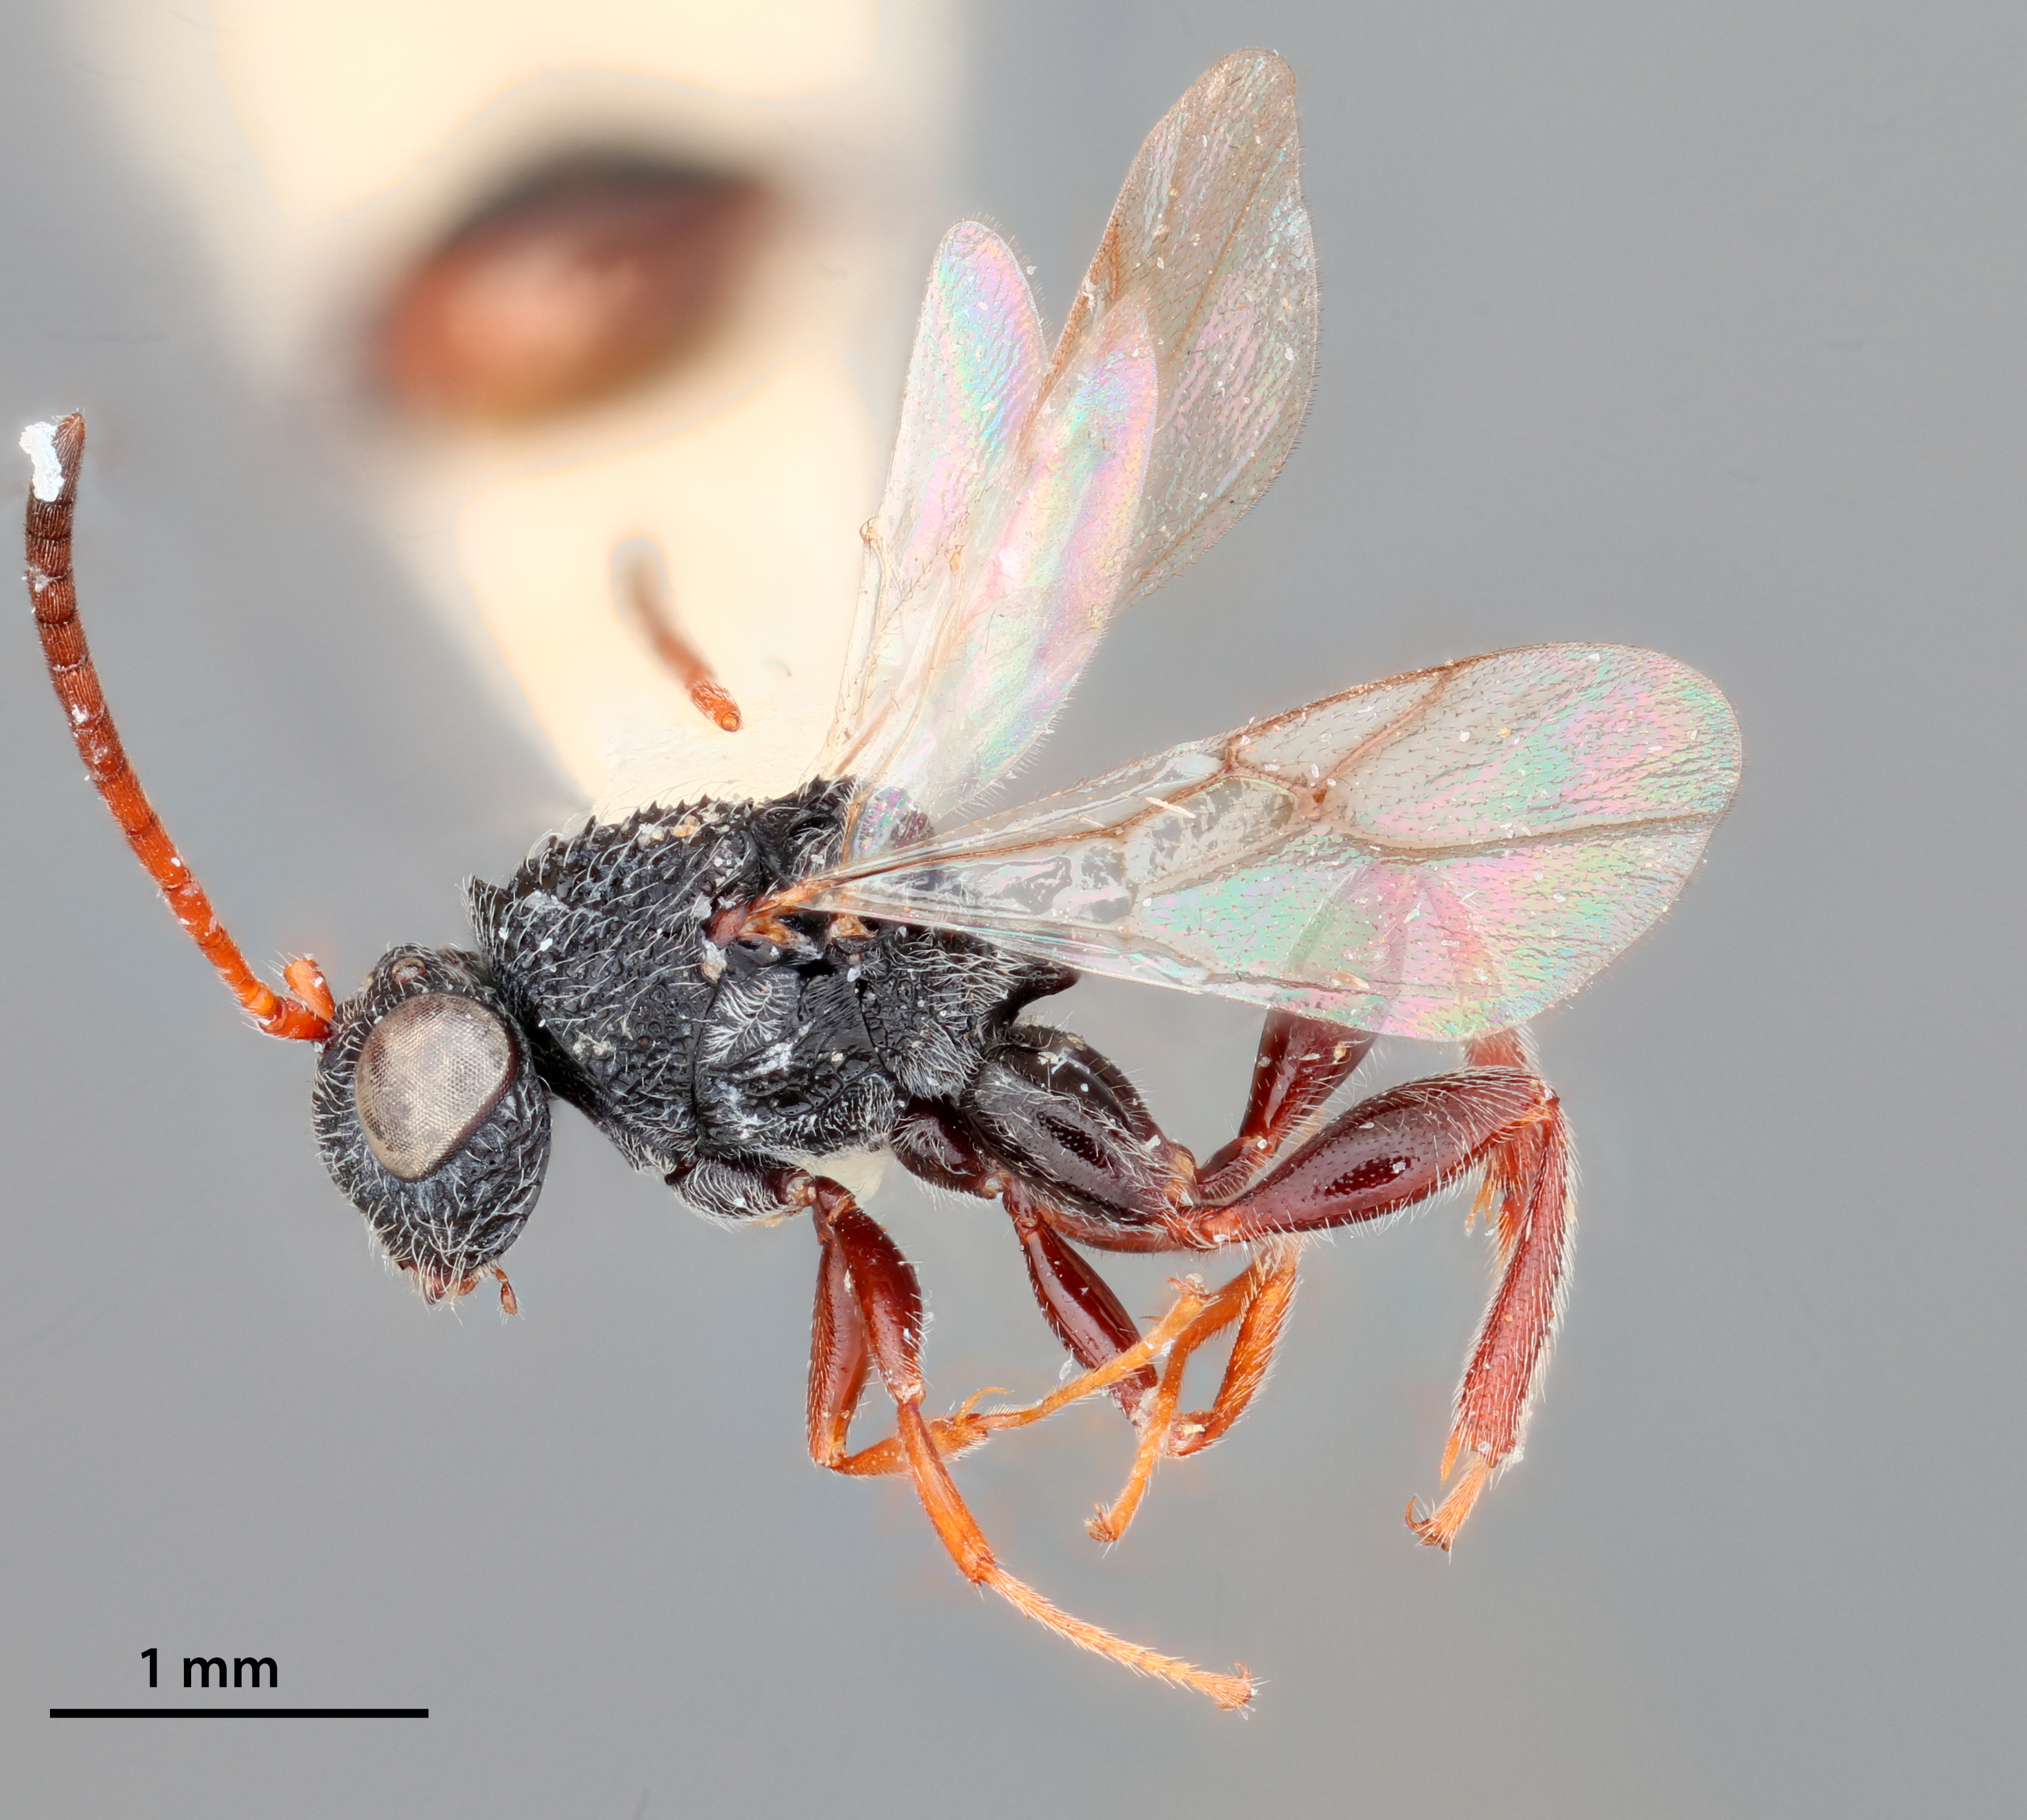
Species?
Paramblynotus mixtus
